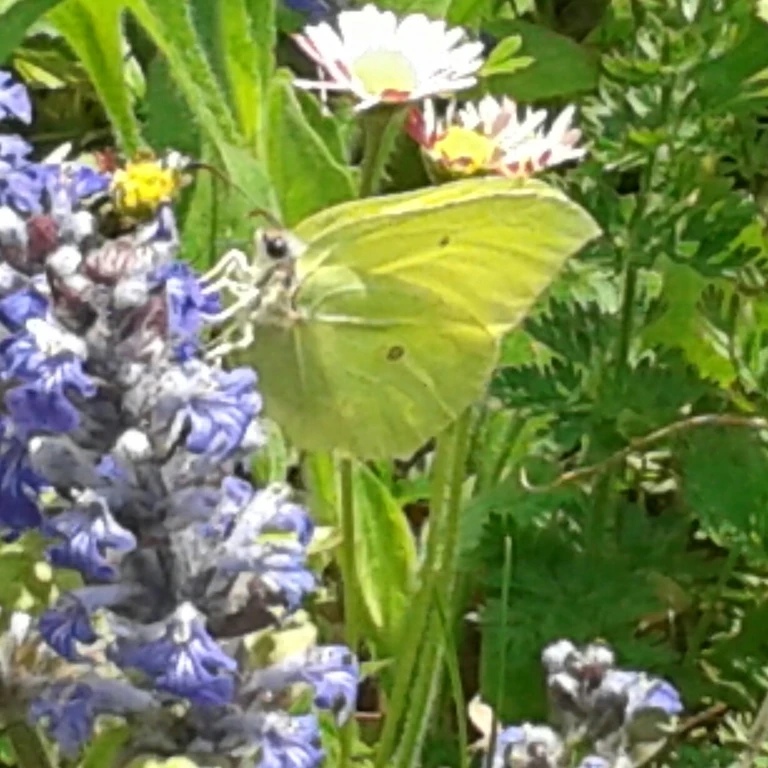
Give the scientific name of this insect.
Gonepteryx rhamni
